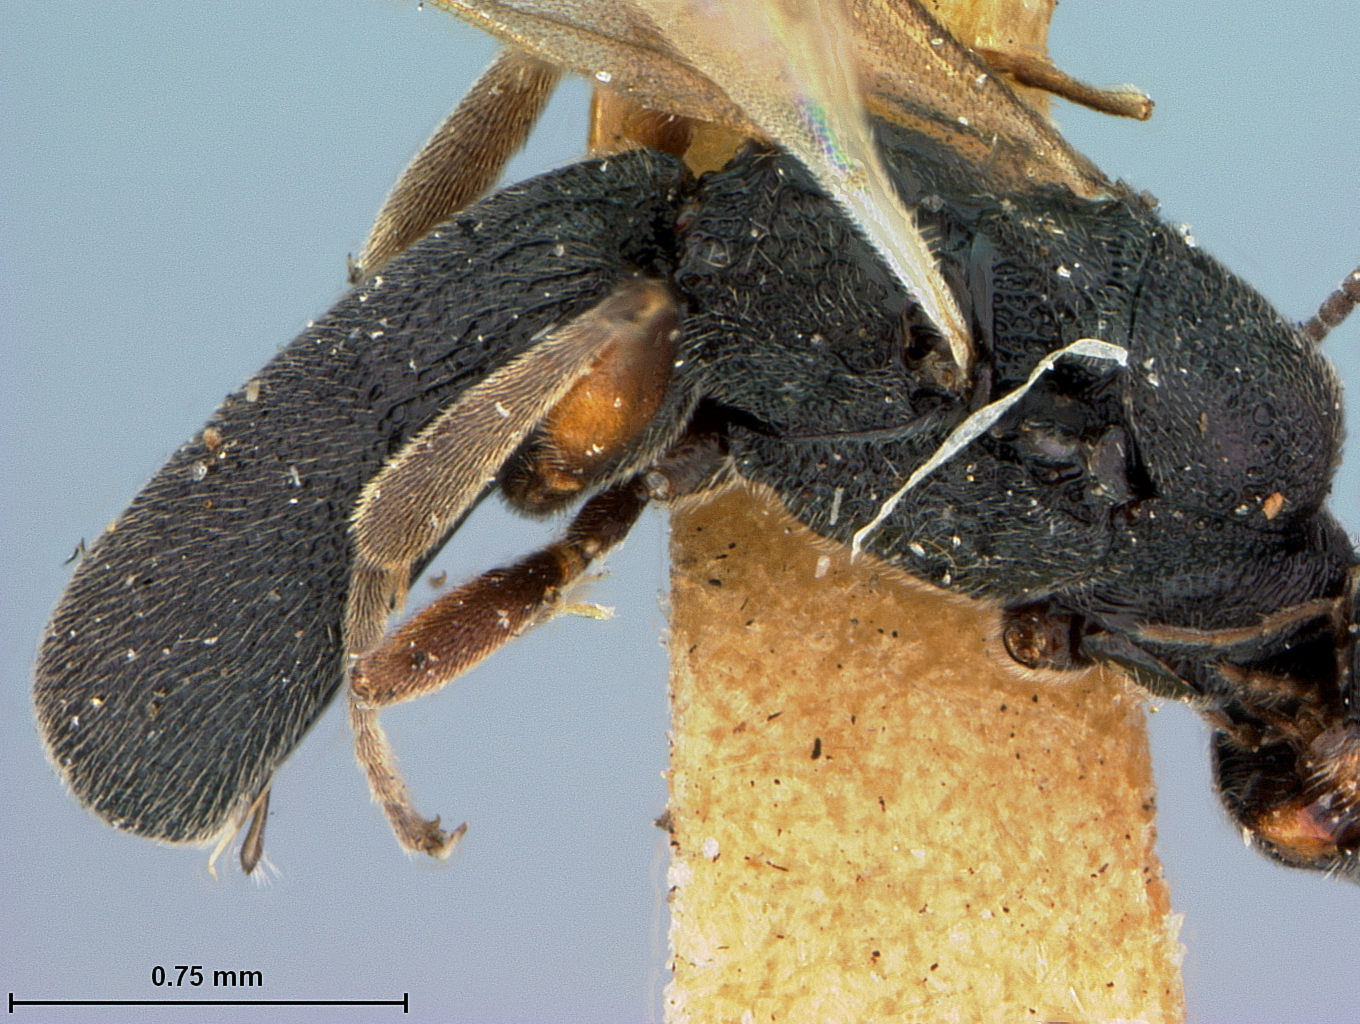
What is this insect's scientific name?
Chelonus quadriceps
